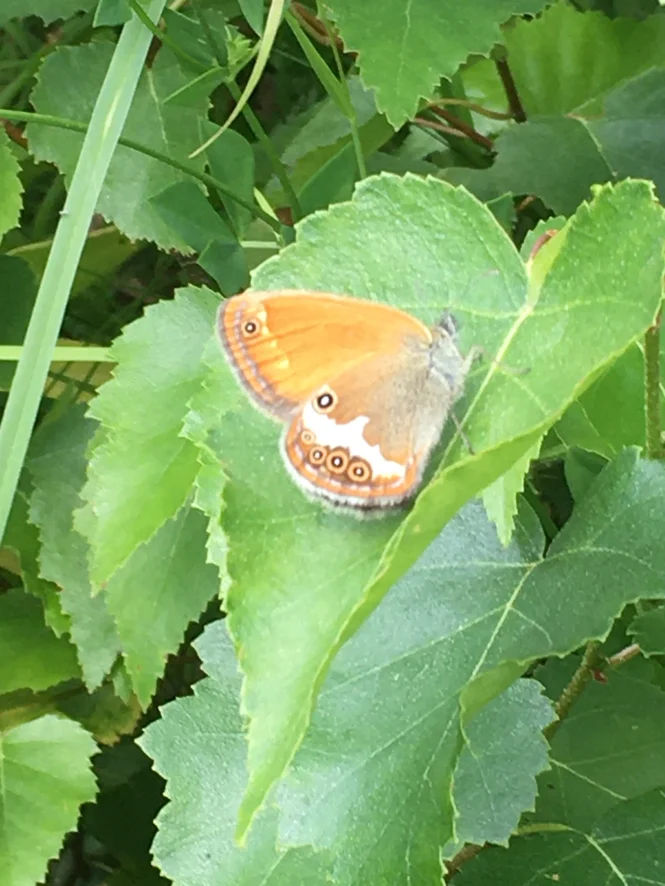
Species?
Coenonympha arcania
